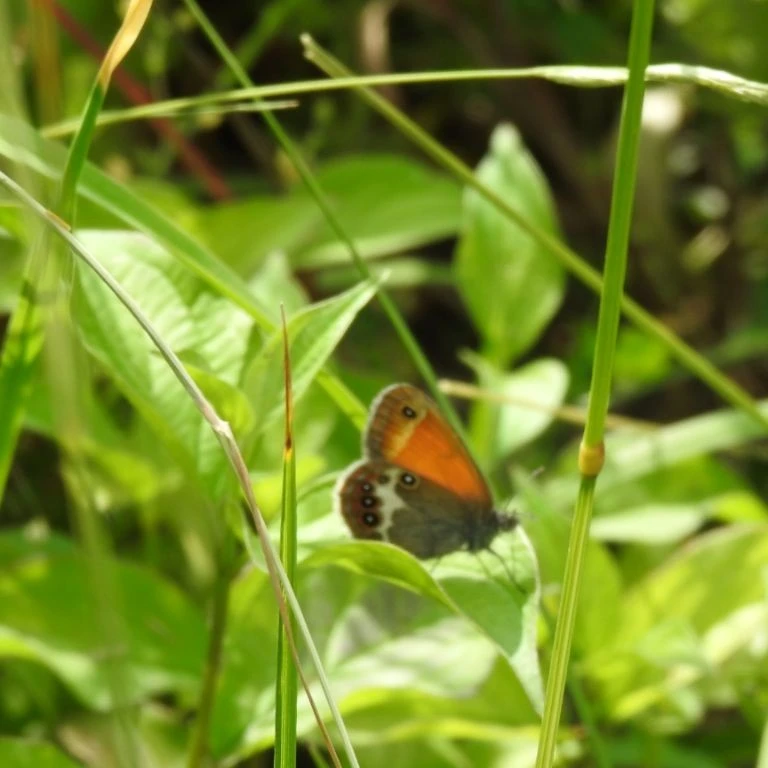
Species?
Coenonympha arcania
